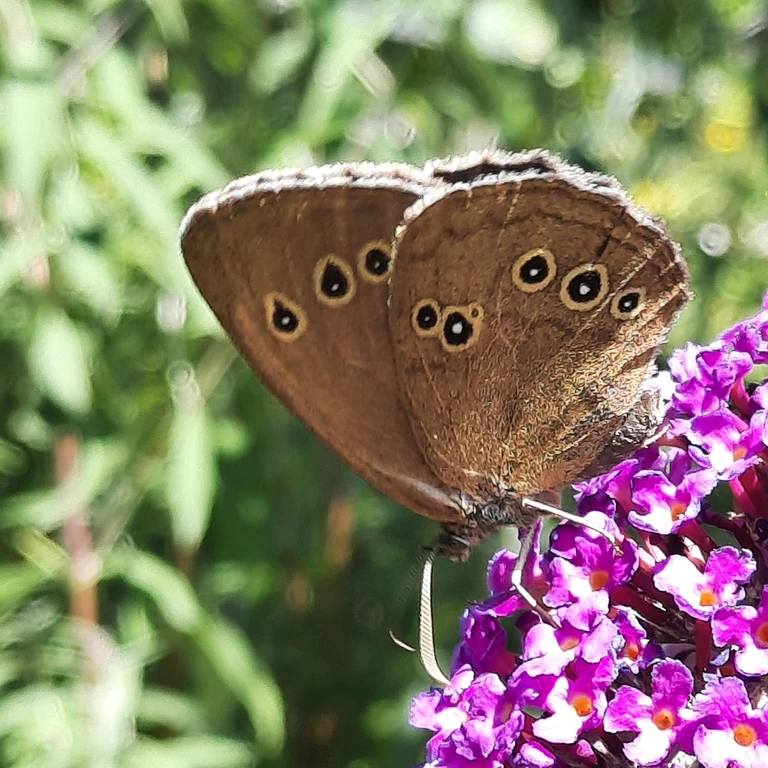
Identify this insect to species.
Aphantopus hyperantus
